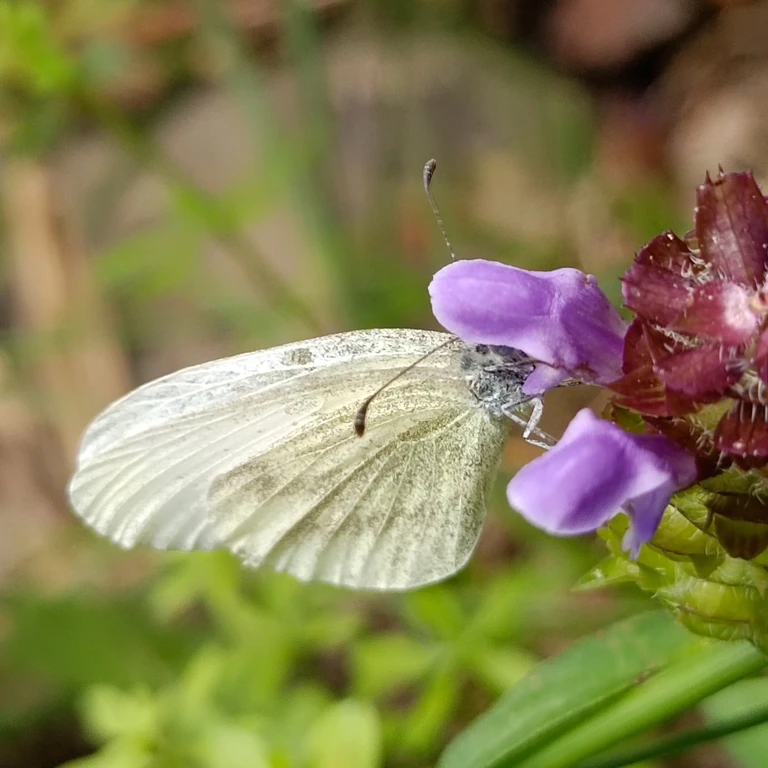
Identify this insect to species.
Leptidea sinapis/juvernica
